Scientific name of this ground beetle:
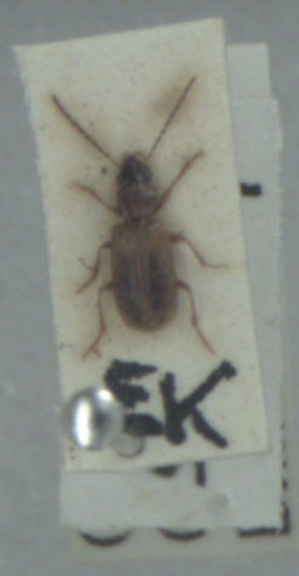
Anthracus consputus
